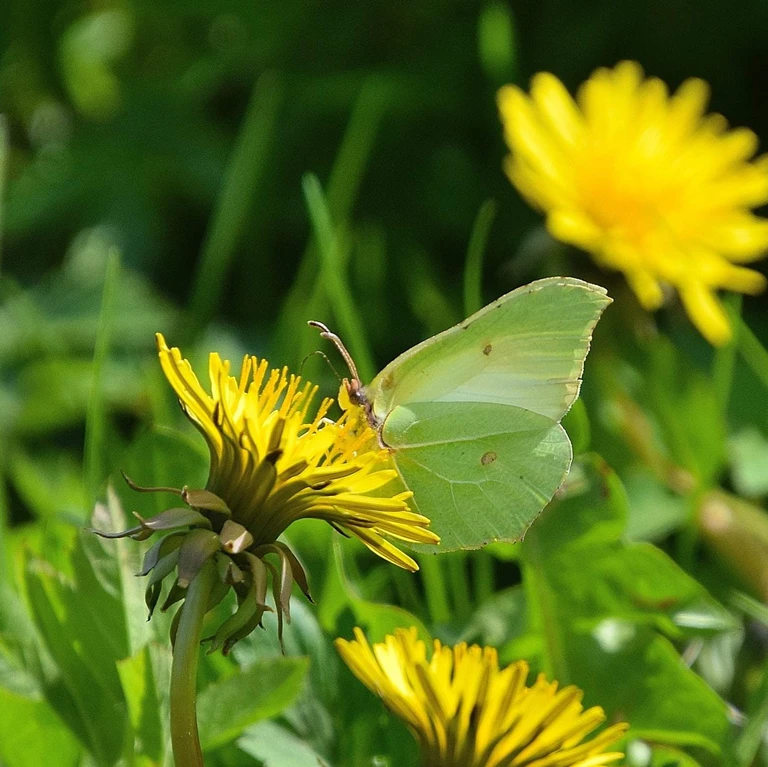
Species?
Gonepteryx rhamni
